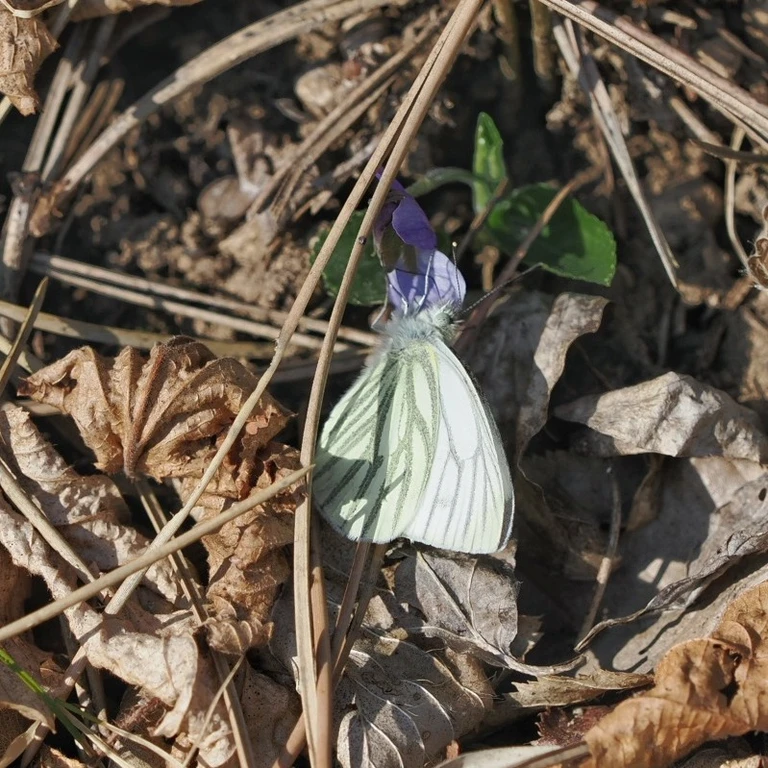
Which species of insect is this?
Pieris napi
